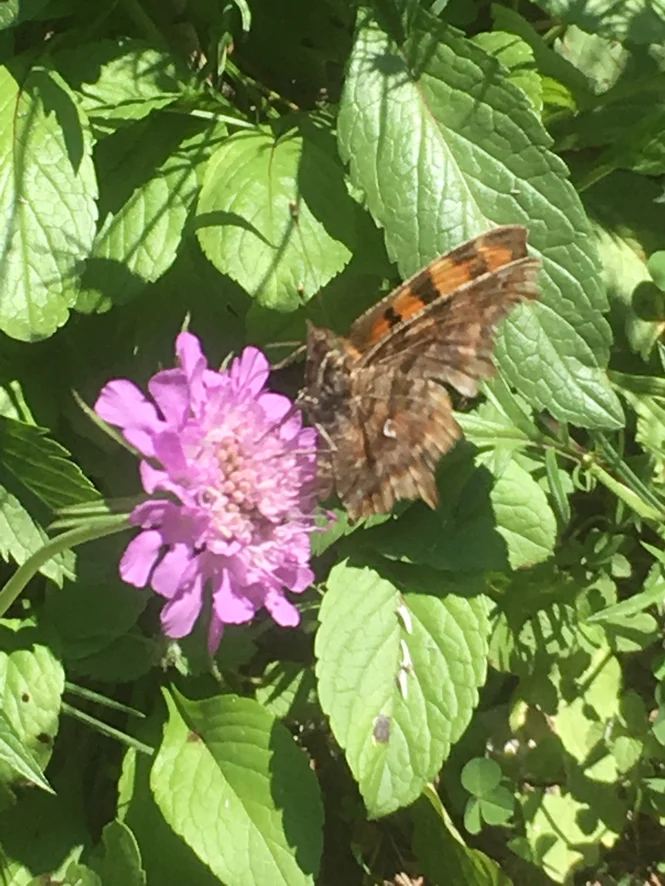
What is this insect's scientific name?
Polygonia c-album
